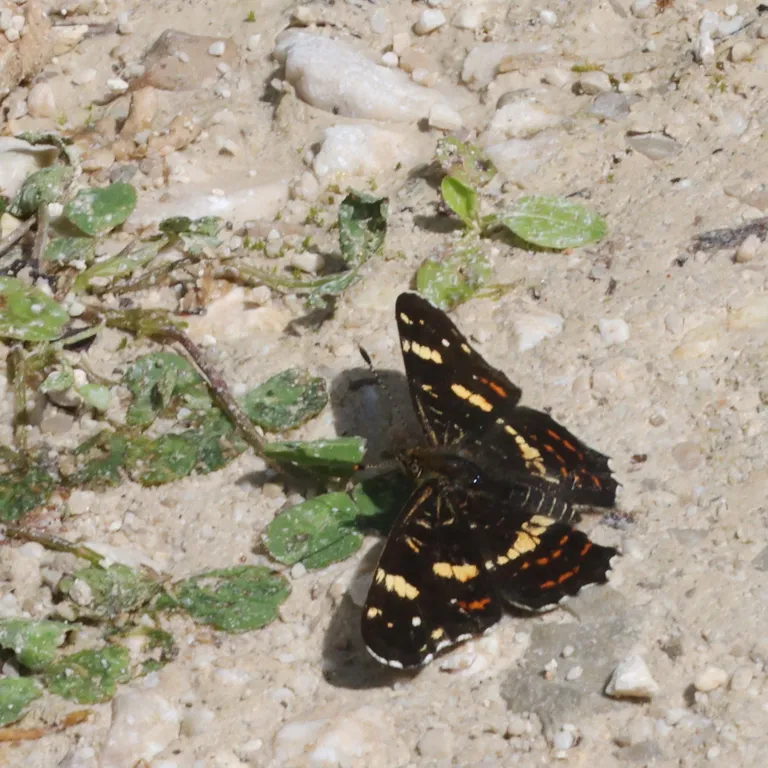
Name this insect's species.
Araschnia levana
